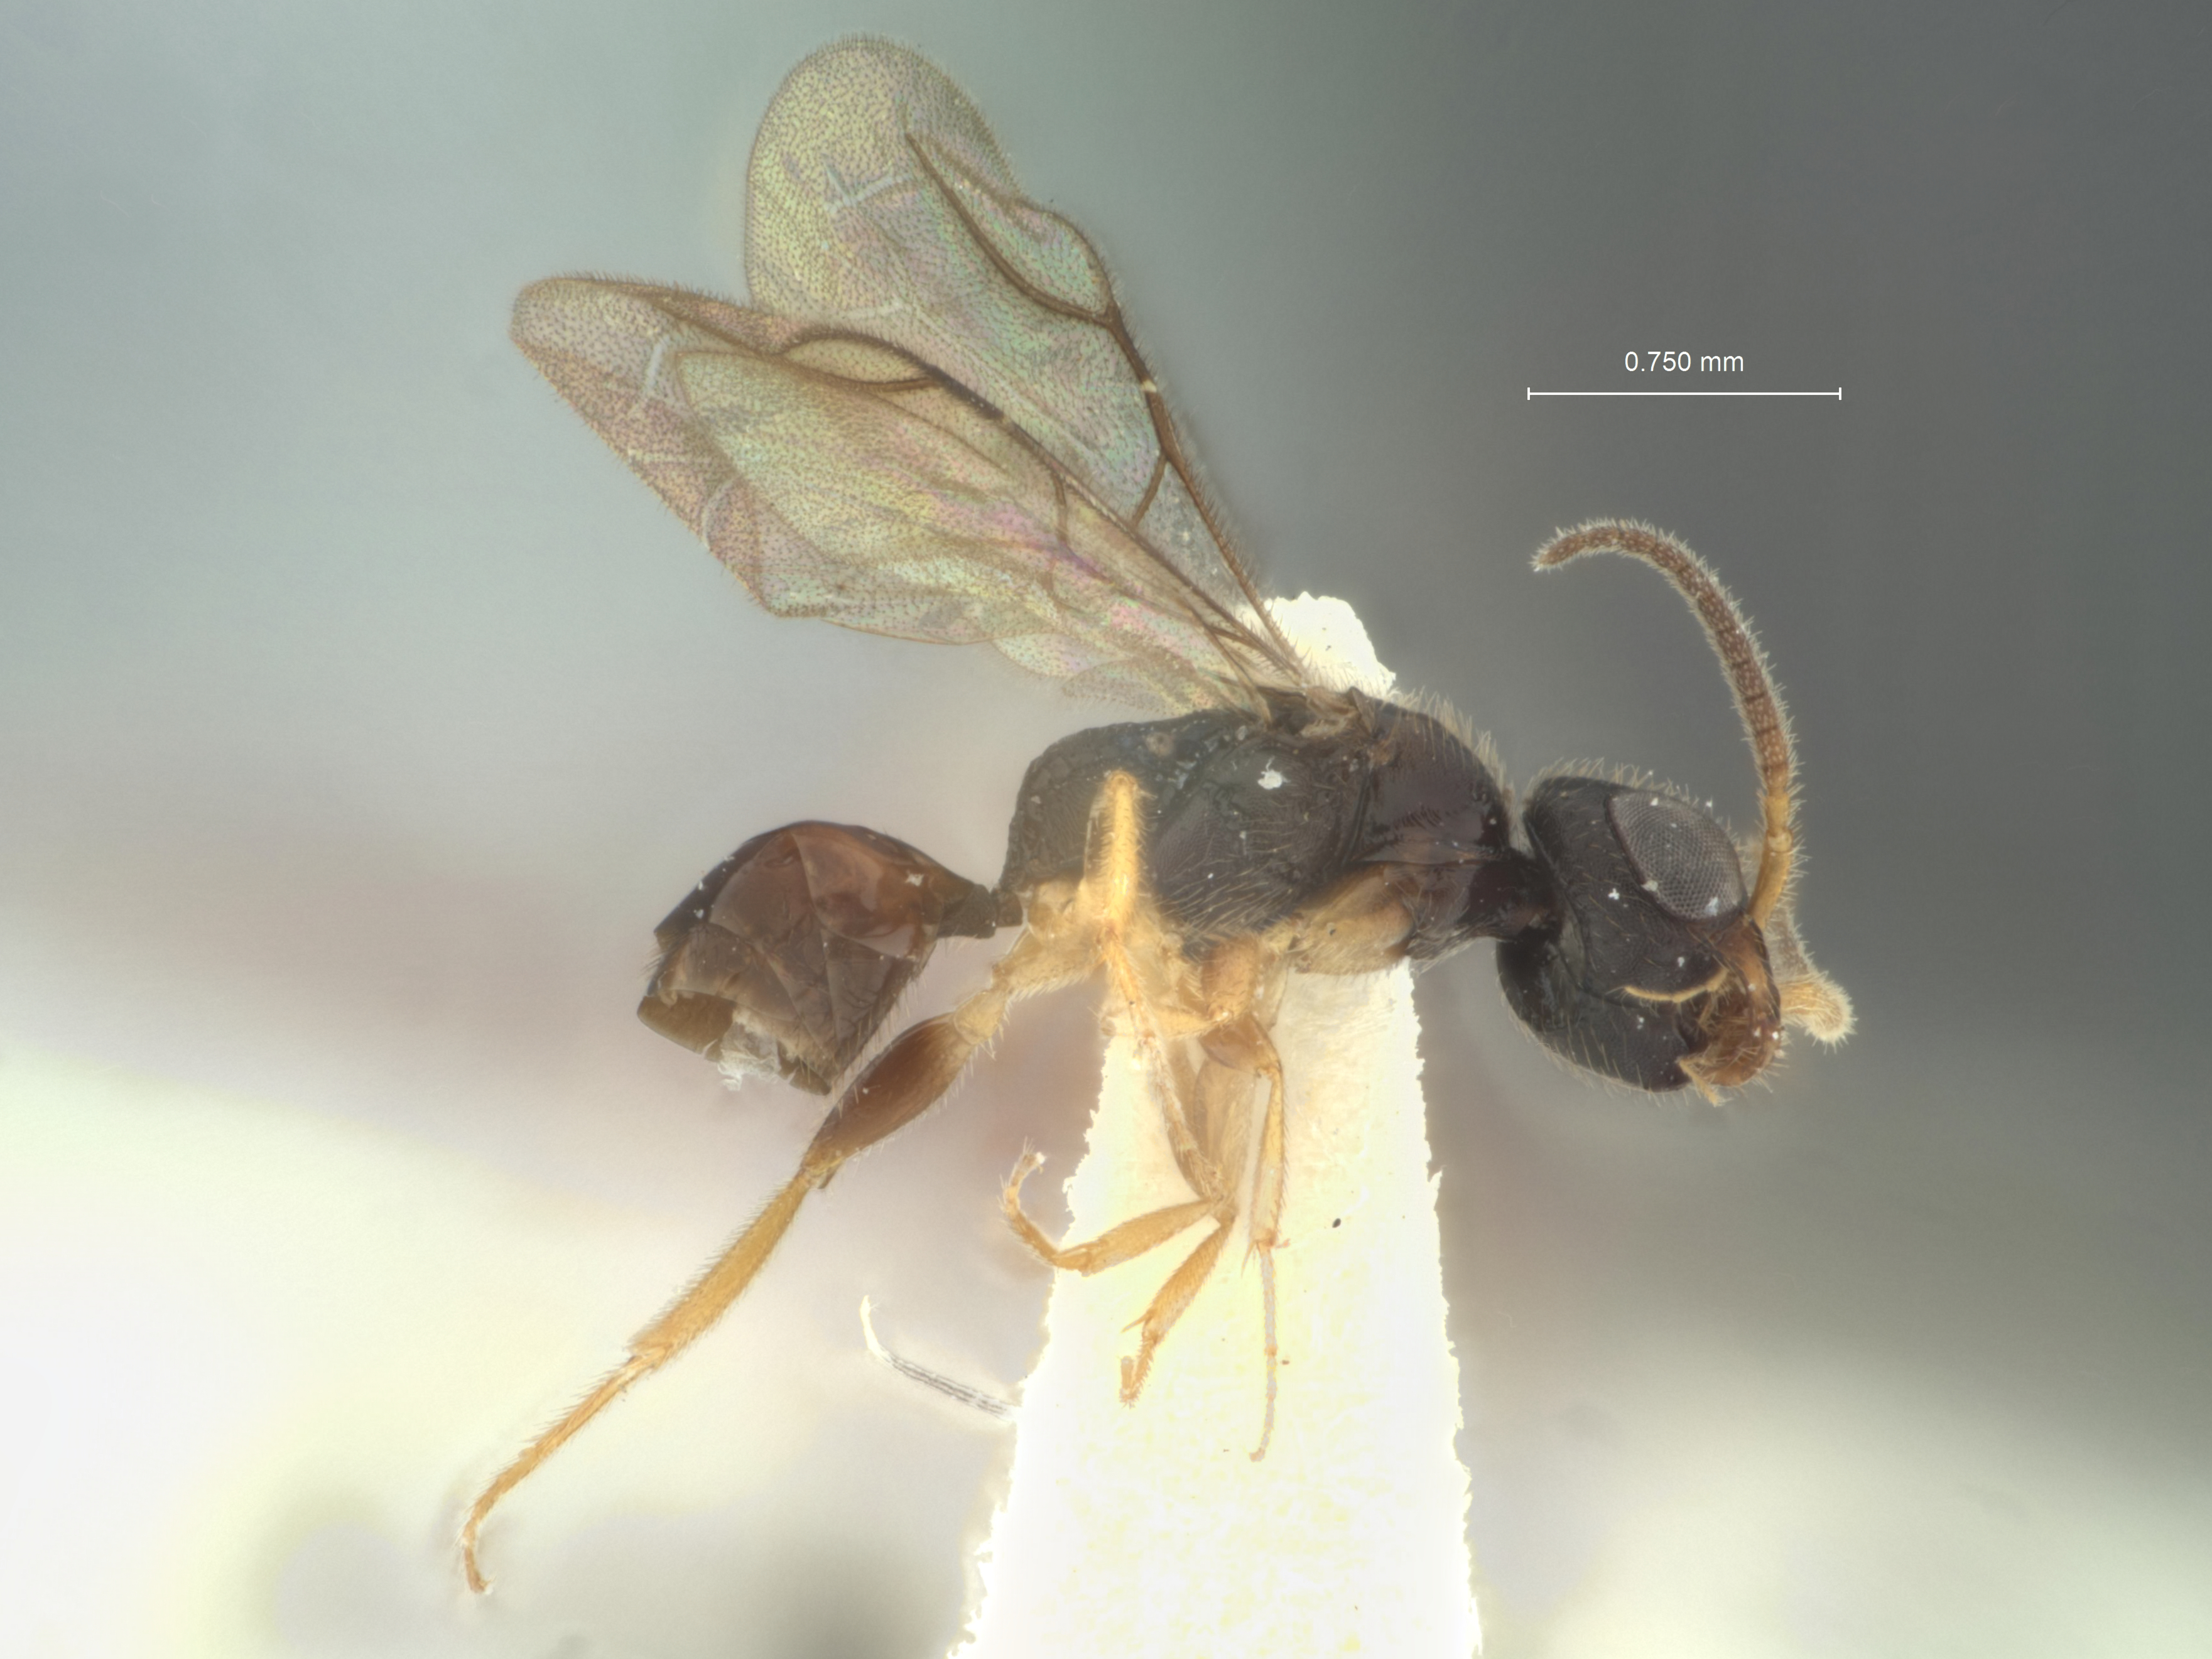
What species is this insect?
Dissomphalus rettenmeyeri
